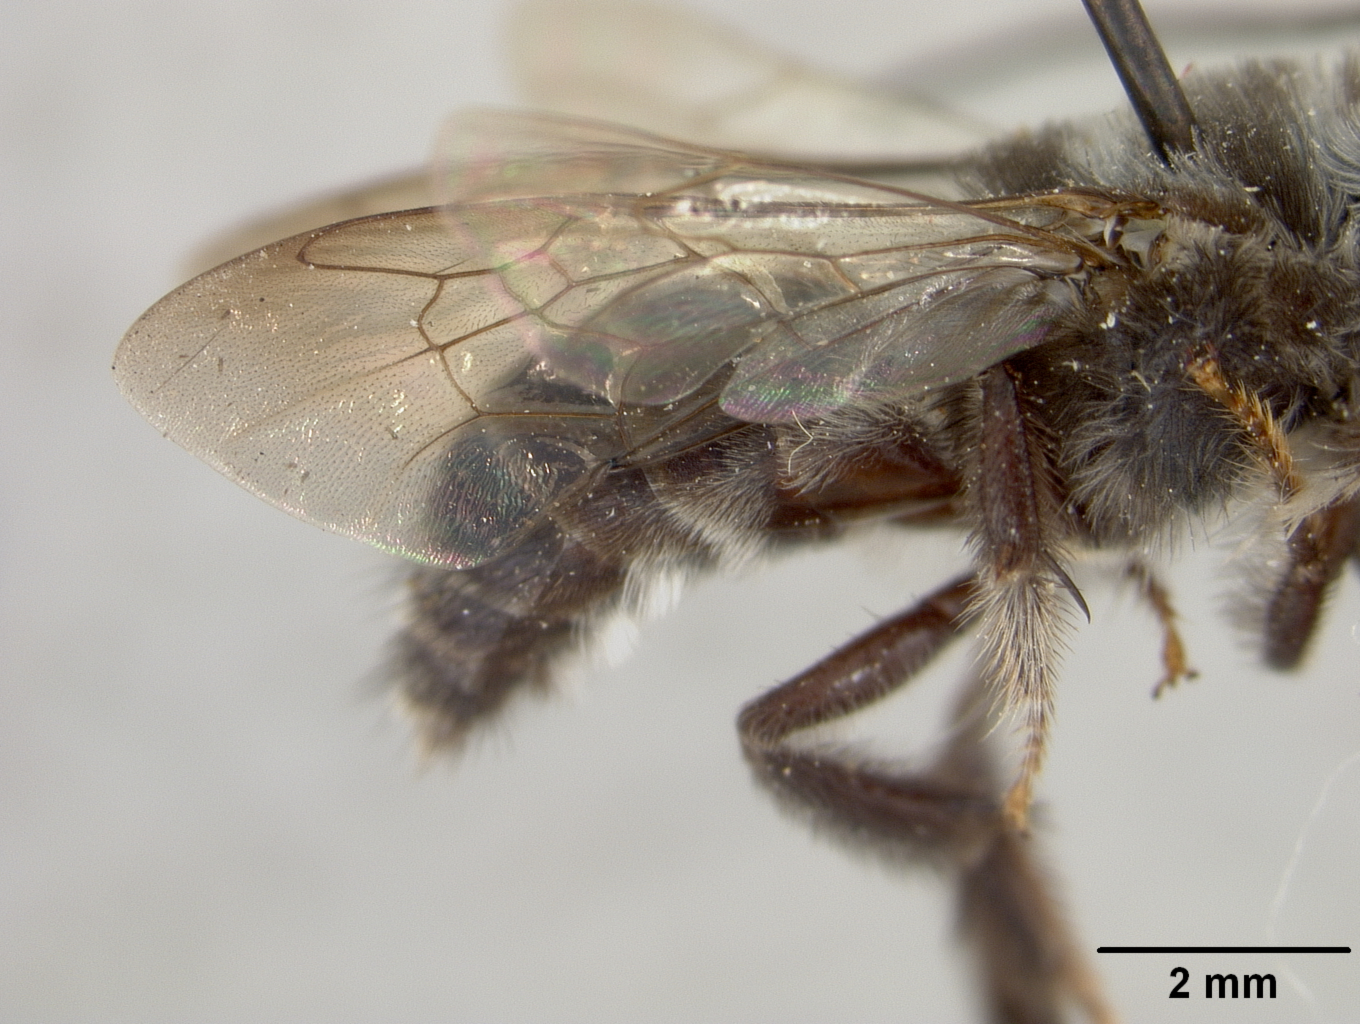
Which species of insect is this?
Thygater zamoranica
